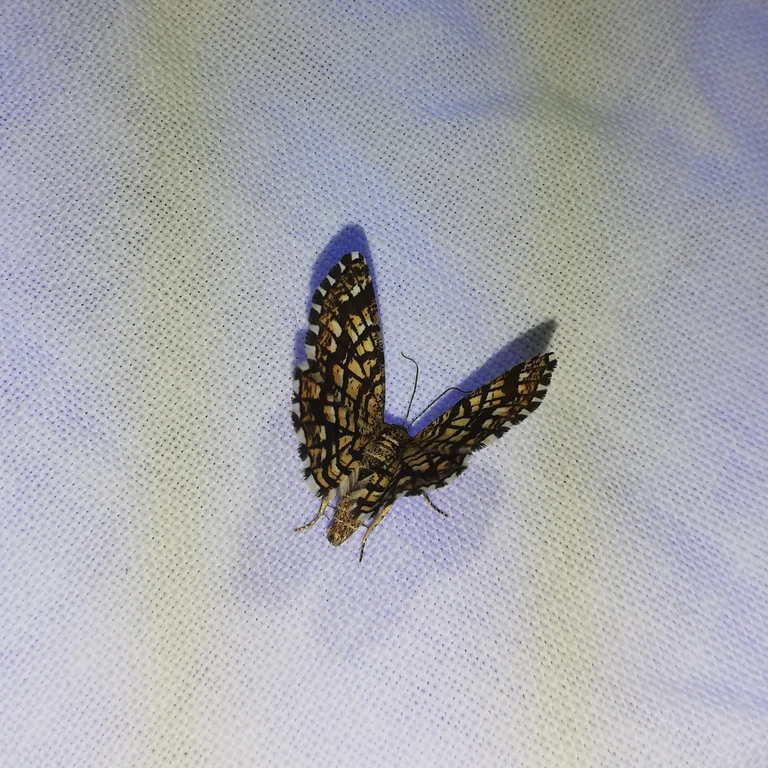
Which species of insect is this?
Chiasmia clathrata
